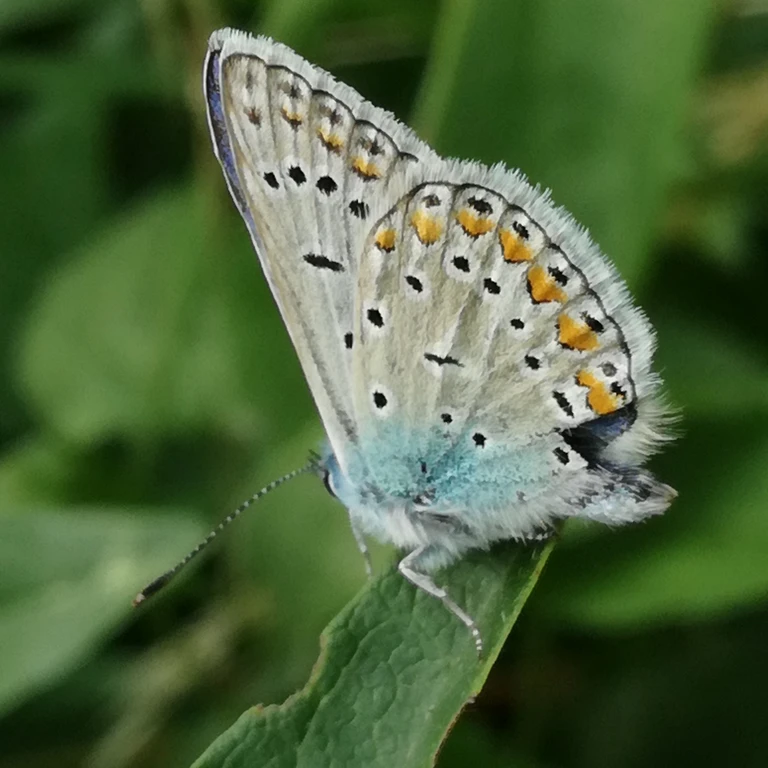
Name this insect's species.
Polyommatus icarus
